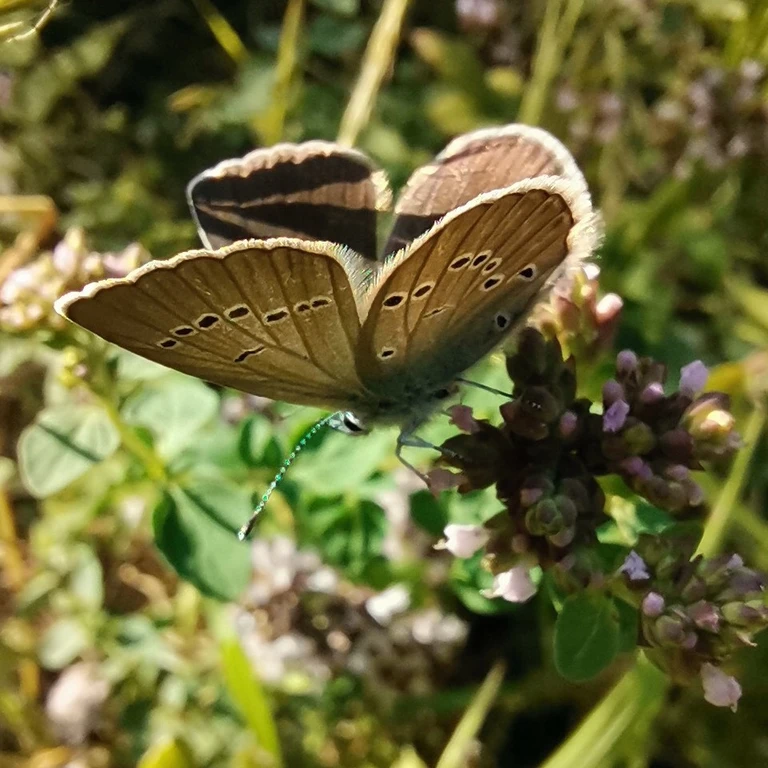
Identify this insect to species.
Cyaniris semiargus
